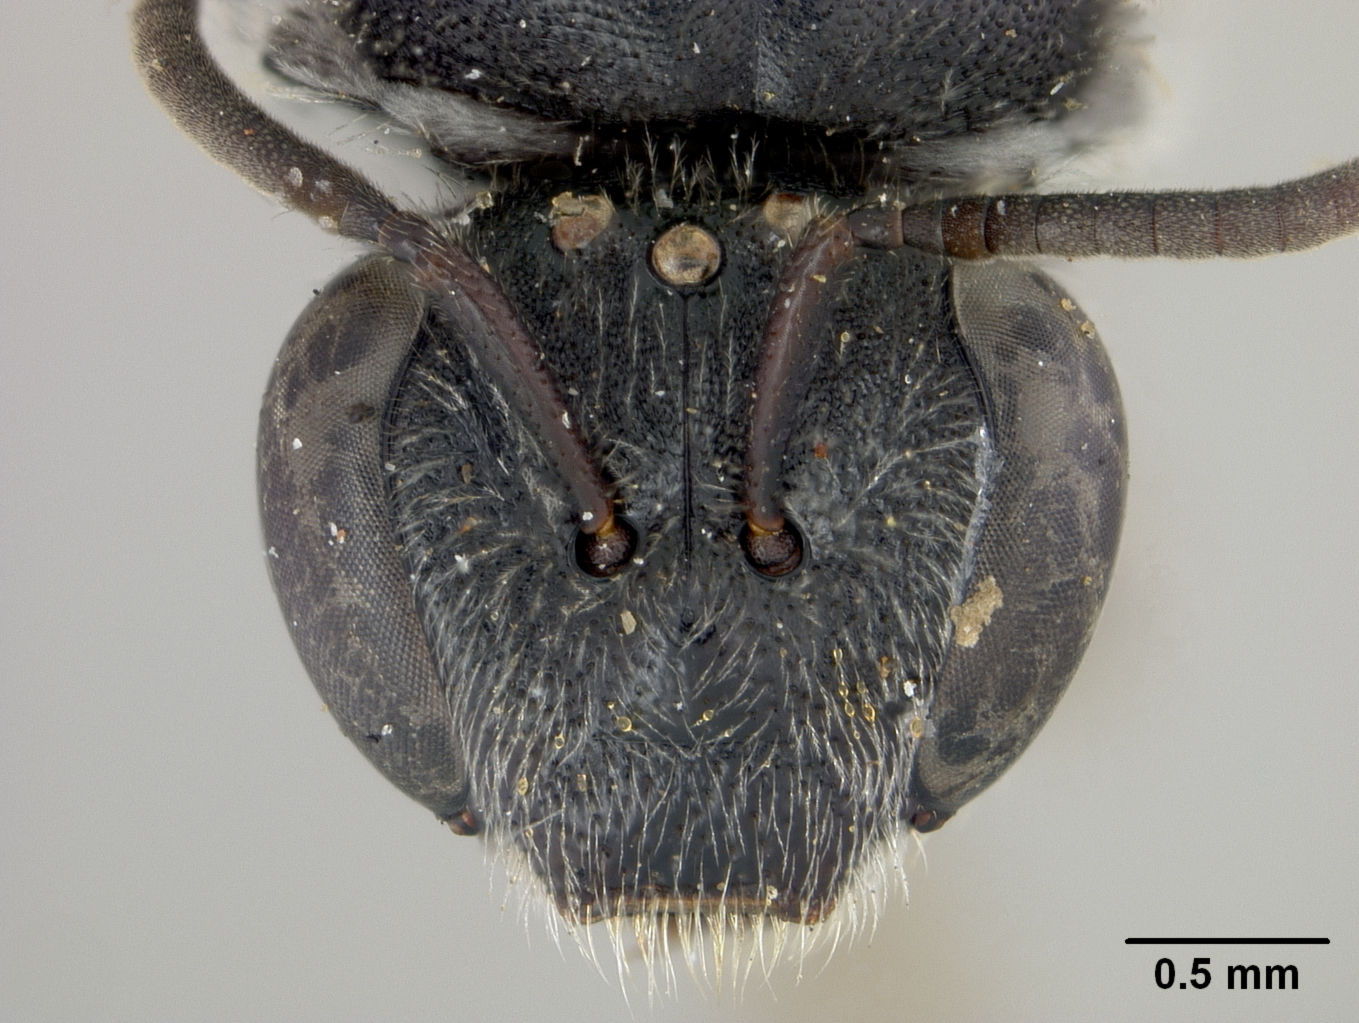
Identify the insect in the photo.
Halictus griseovittatus
